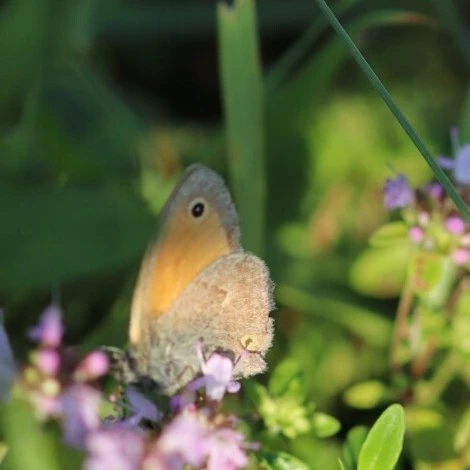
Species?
Coenonympha pamphilus
